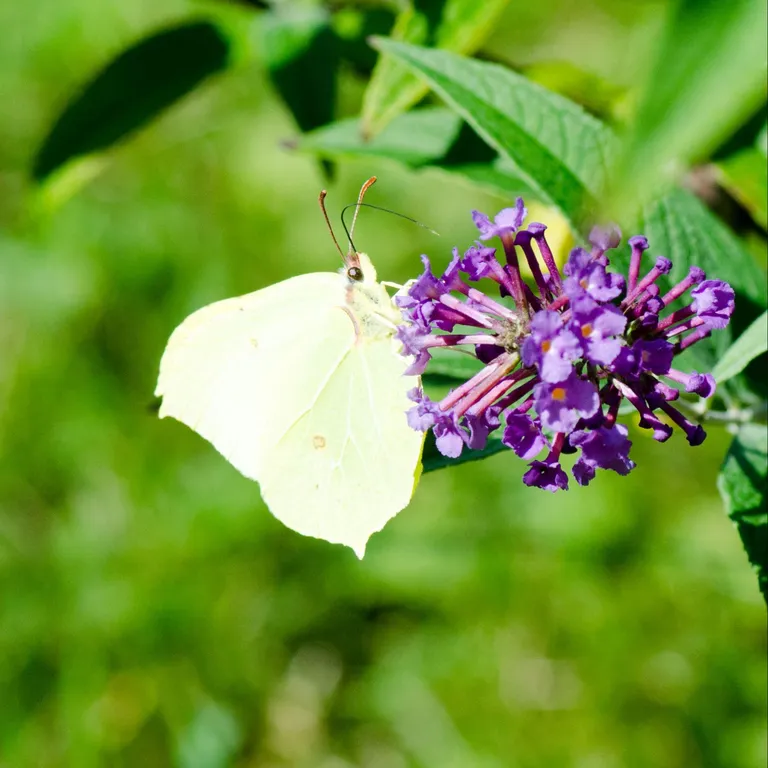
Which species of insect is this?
Gonepteryx rhamni
